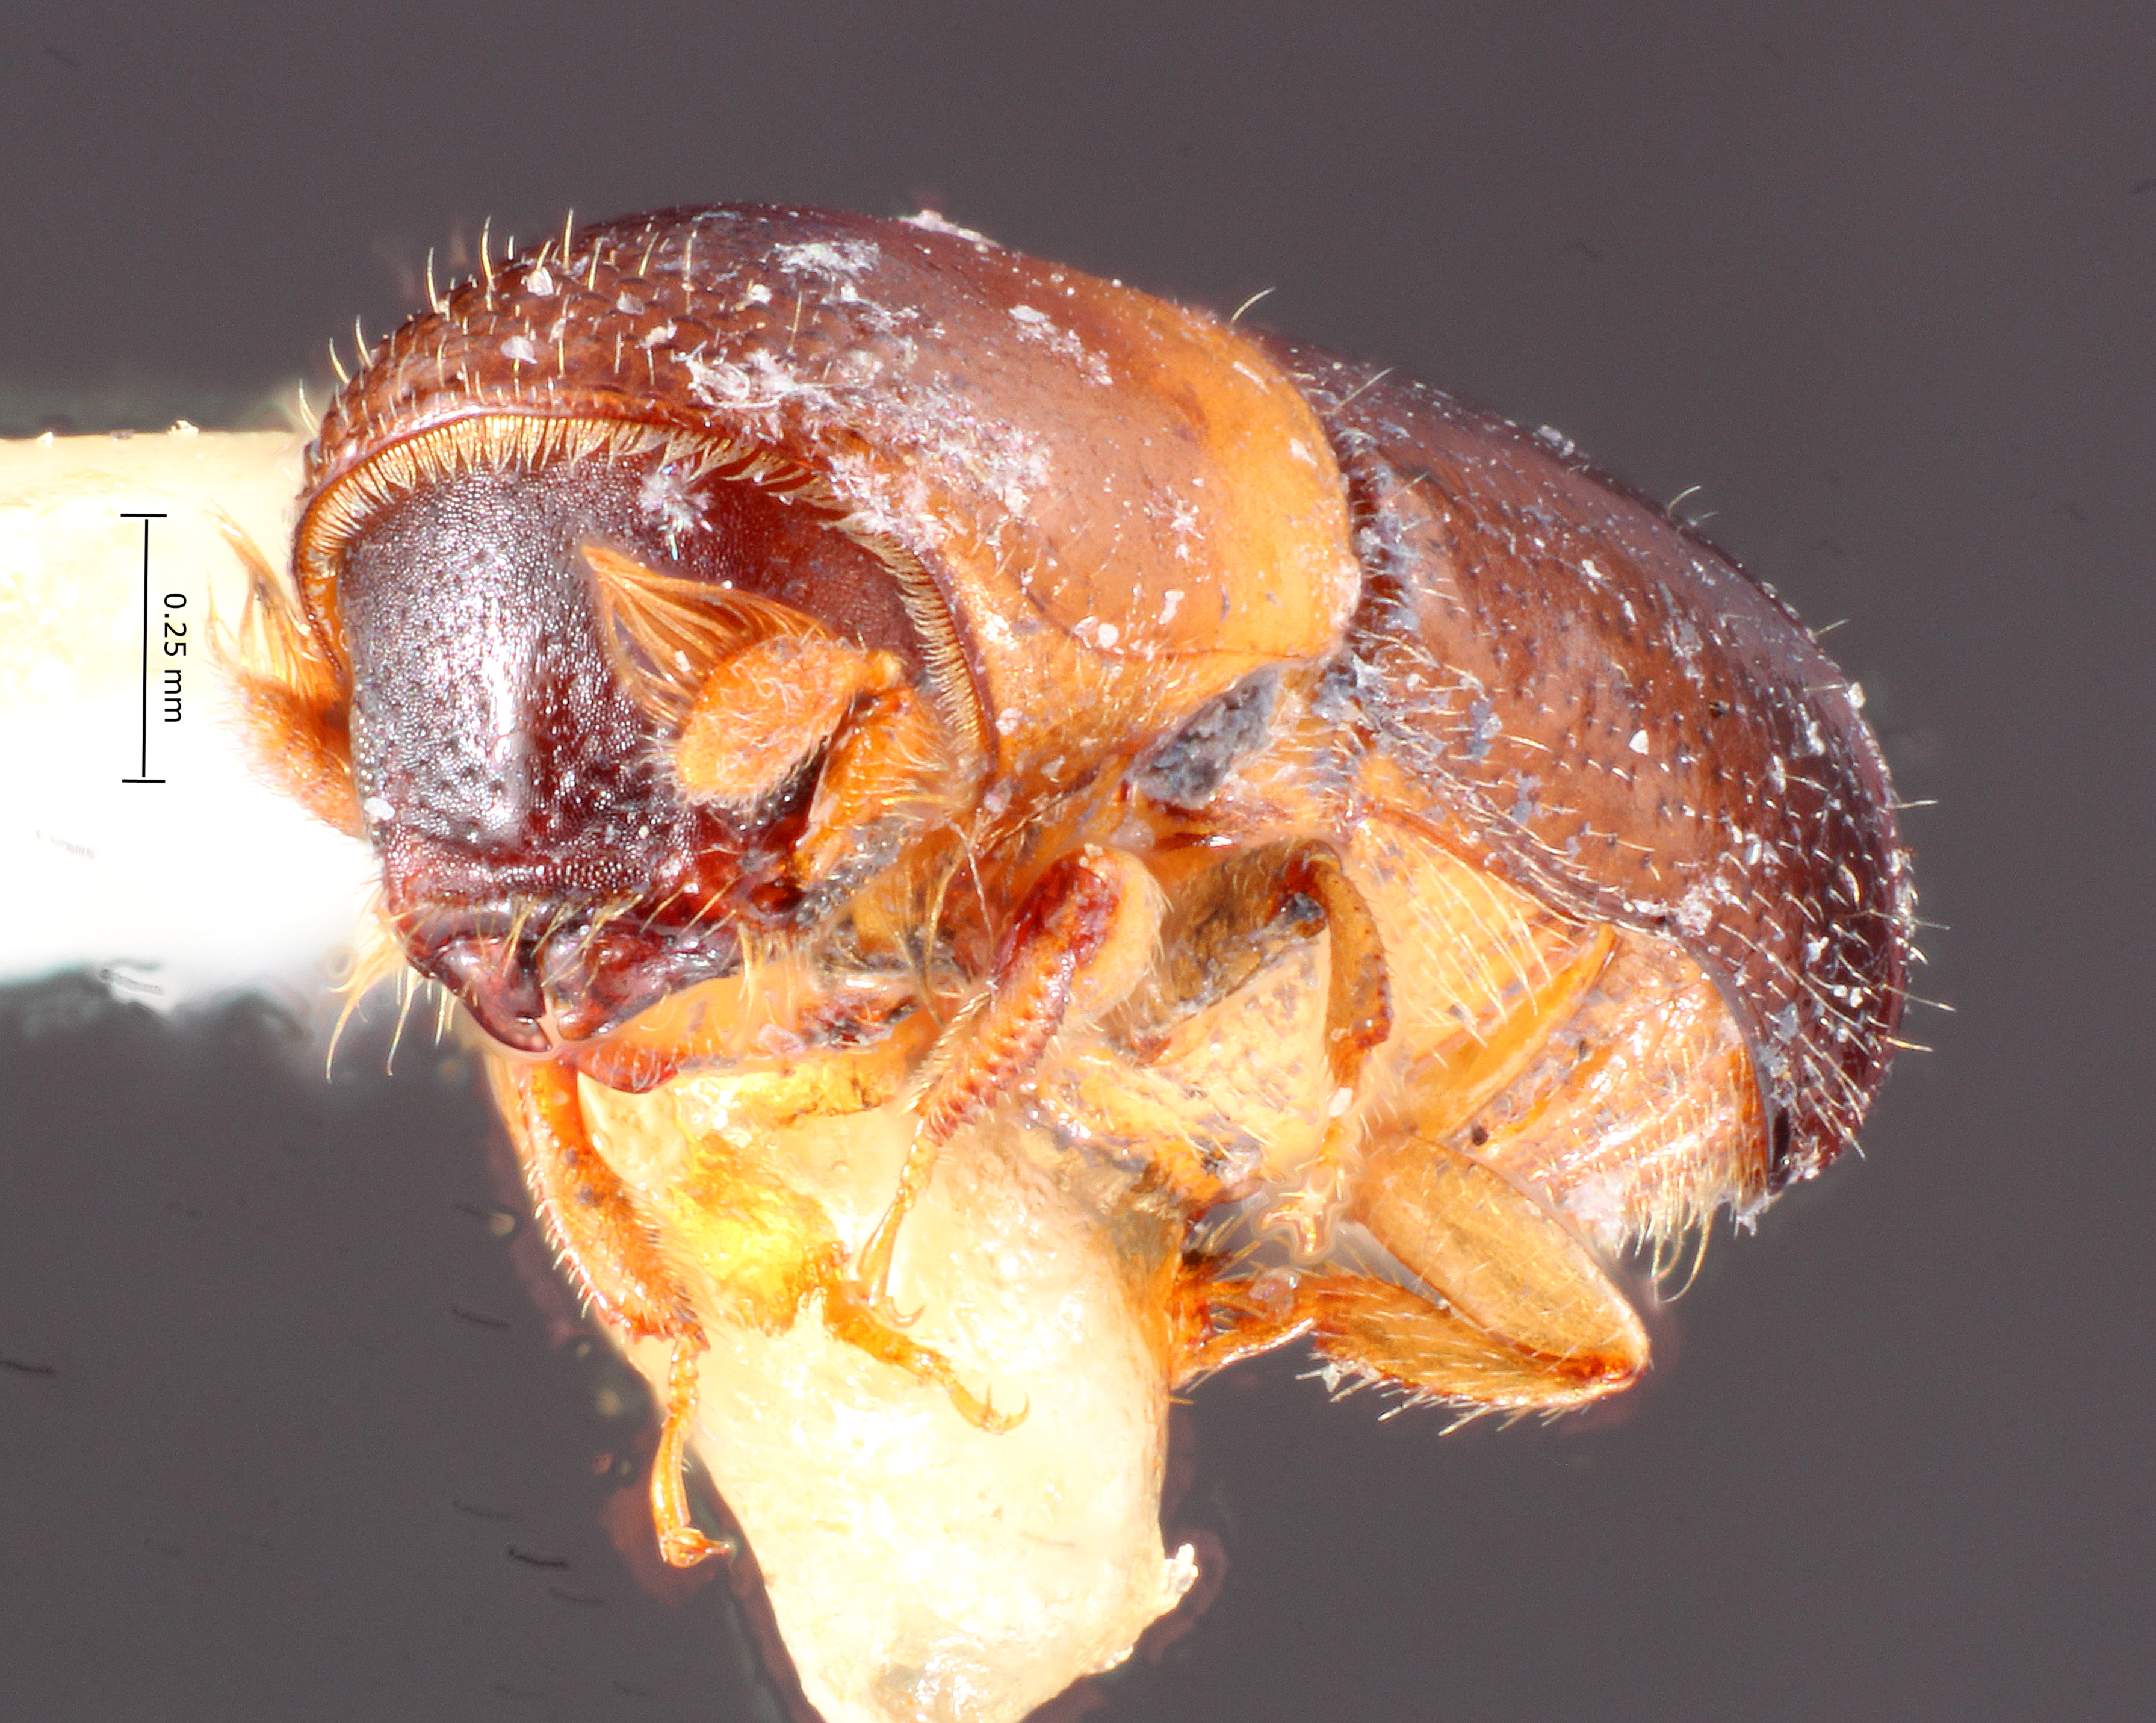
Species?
Monarthrum proximum
